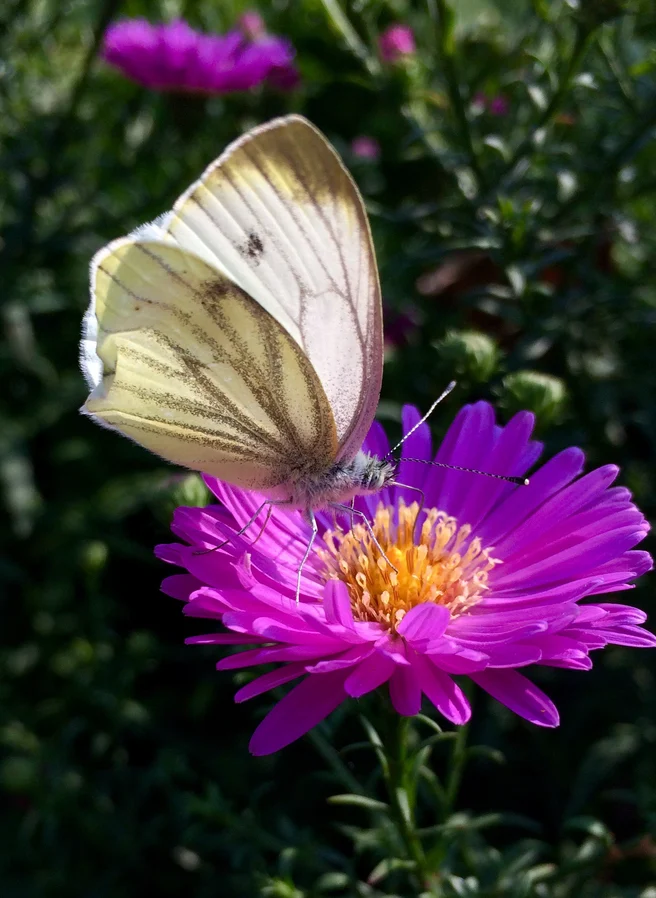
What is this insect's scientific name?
Pieris napi
